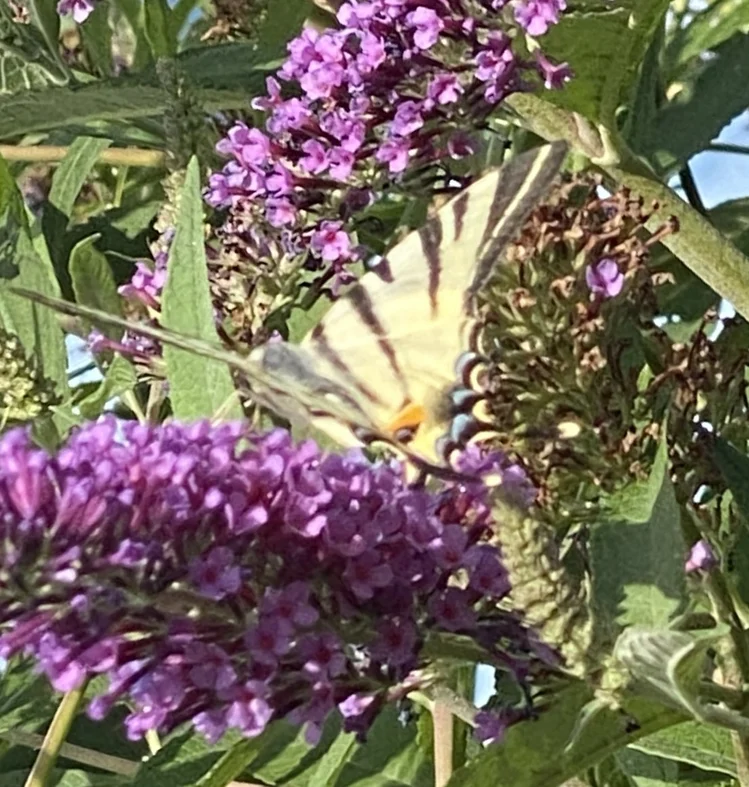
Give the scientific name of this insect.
Iphiclides podalirius
